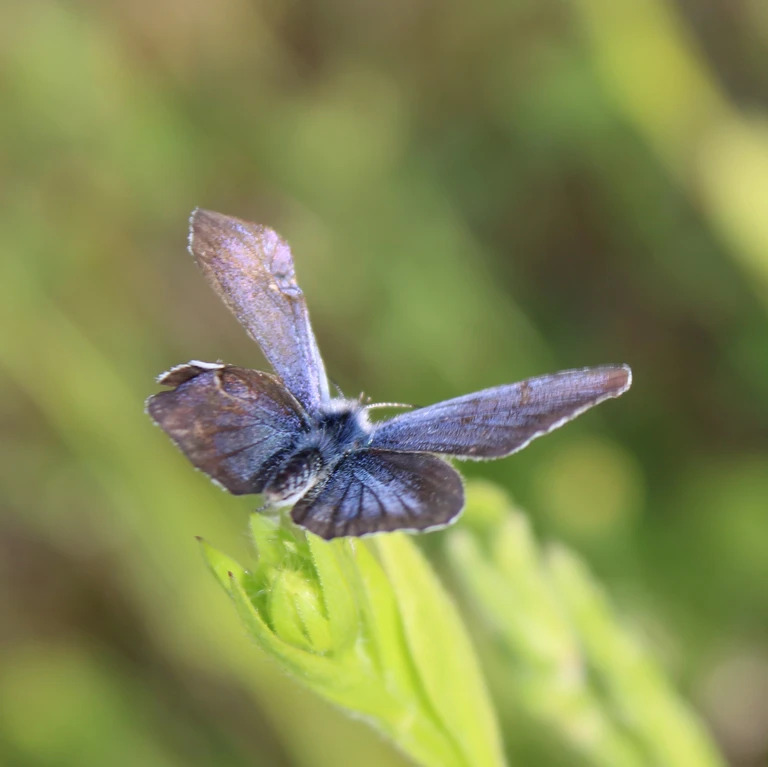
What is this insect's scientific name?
Plebejus argus
